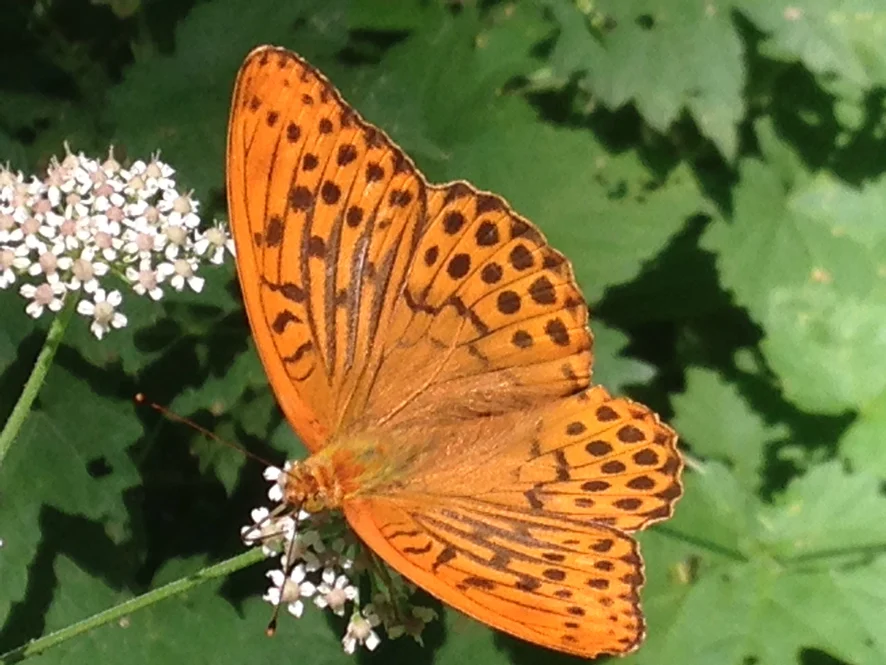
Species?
Argynnis paphia
